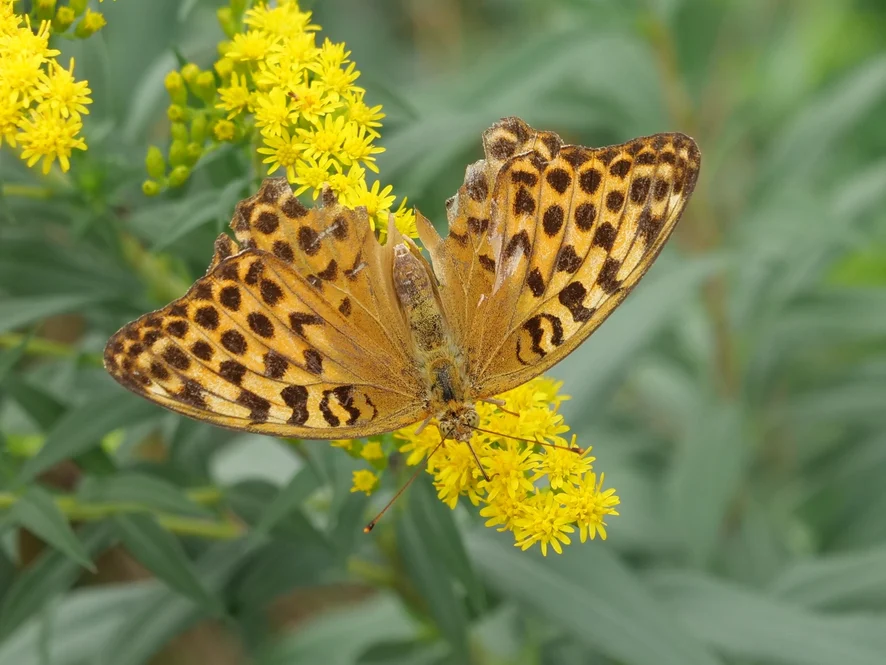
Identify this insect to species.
Argynnis paphia
